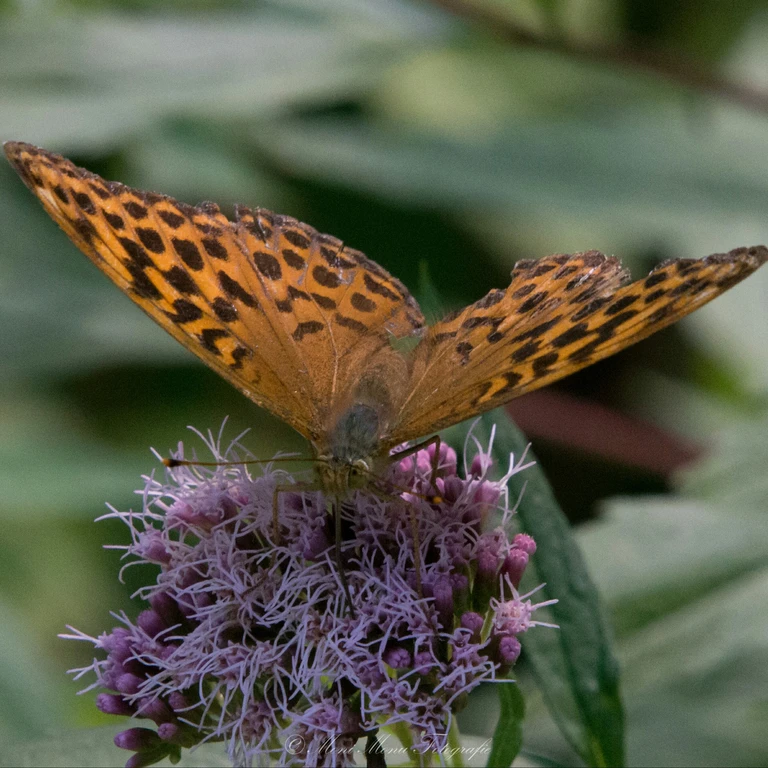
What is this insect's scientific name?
Argynnis paphia
